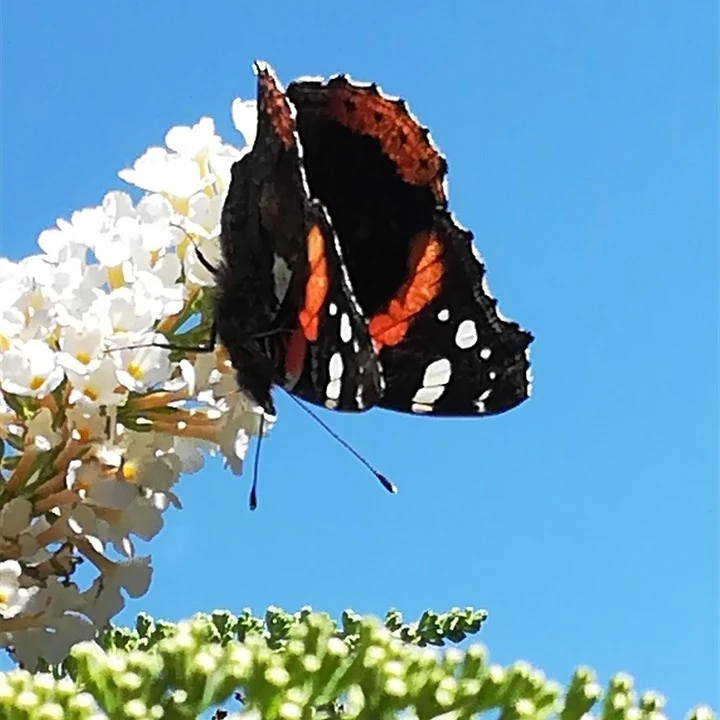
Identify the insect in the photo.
Vanessa atalanta
